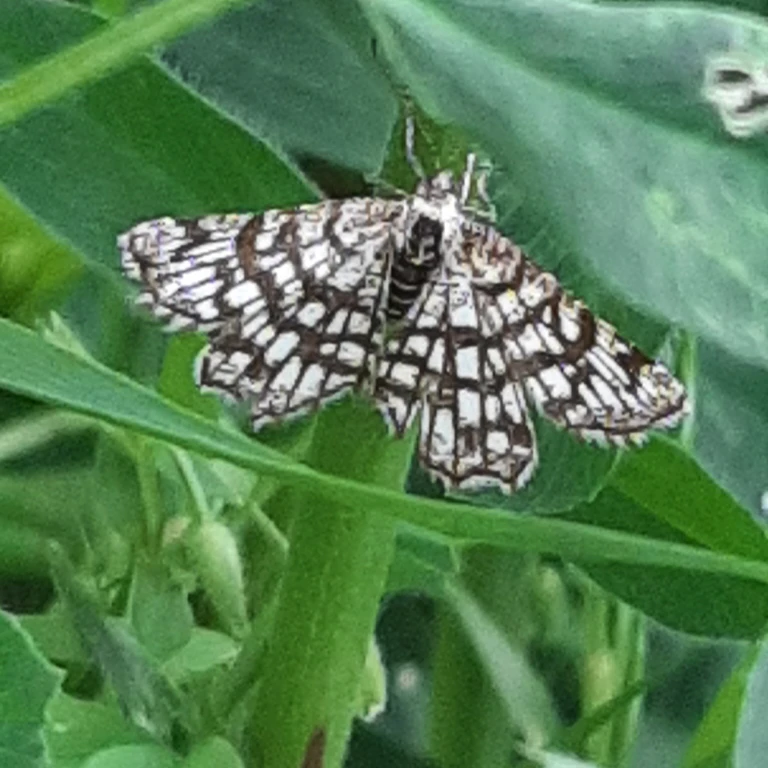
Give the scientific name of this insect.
Chiasmia clathrata
